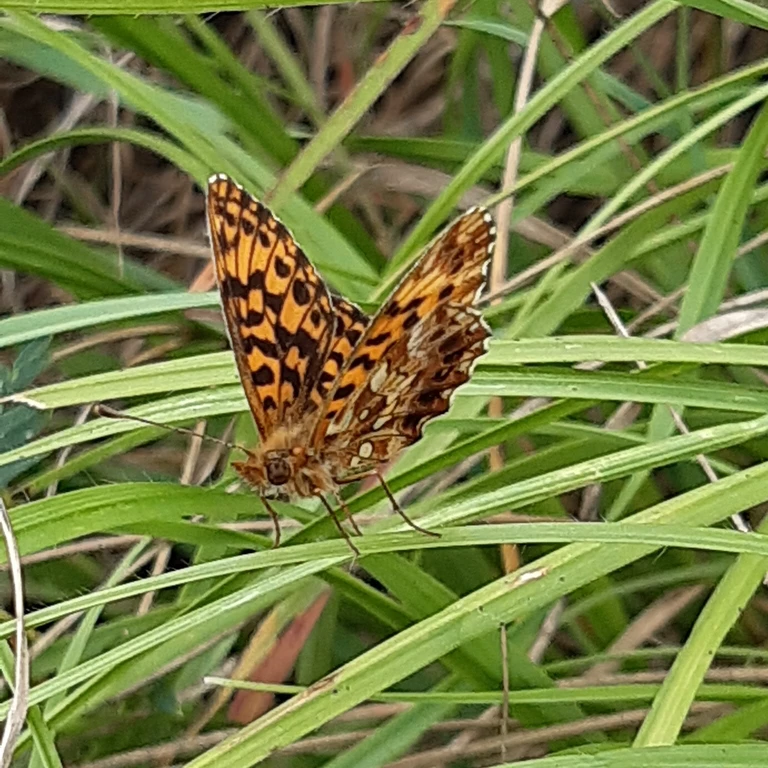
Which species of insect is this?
Boloria dia
